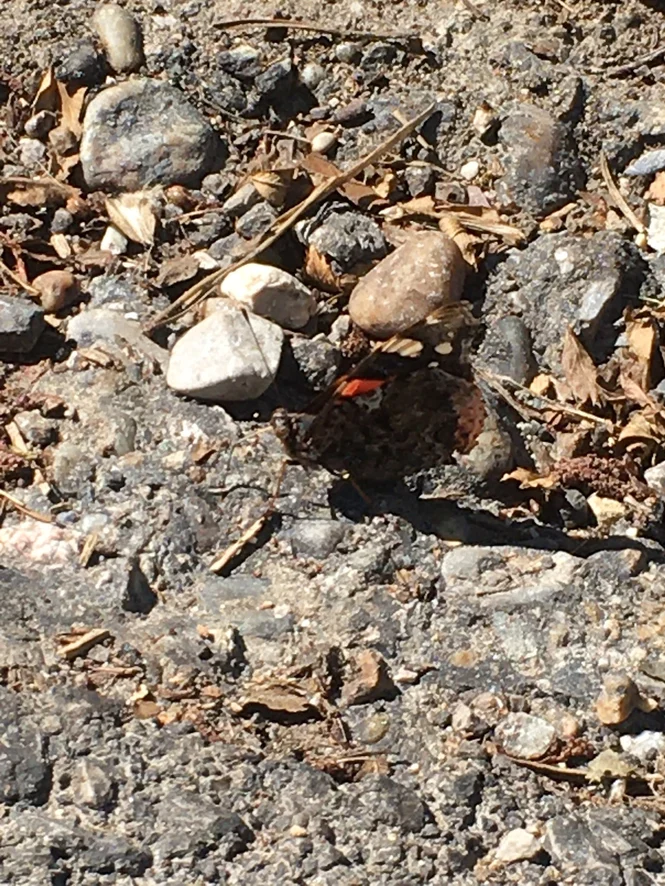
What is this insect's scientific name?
Vanessa atalanta
